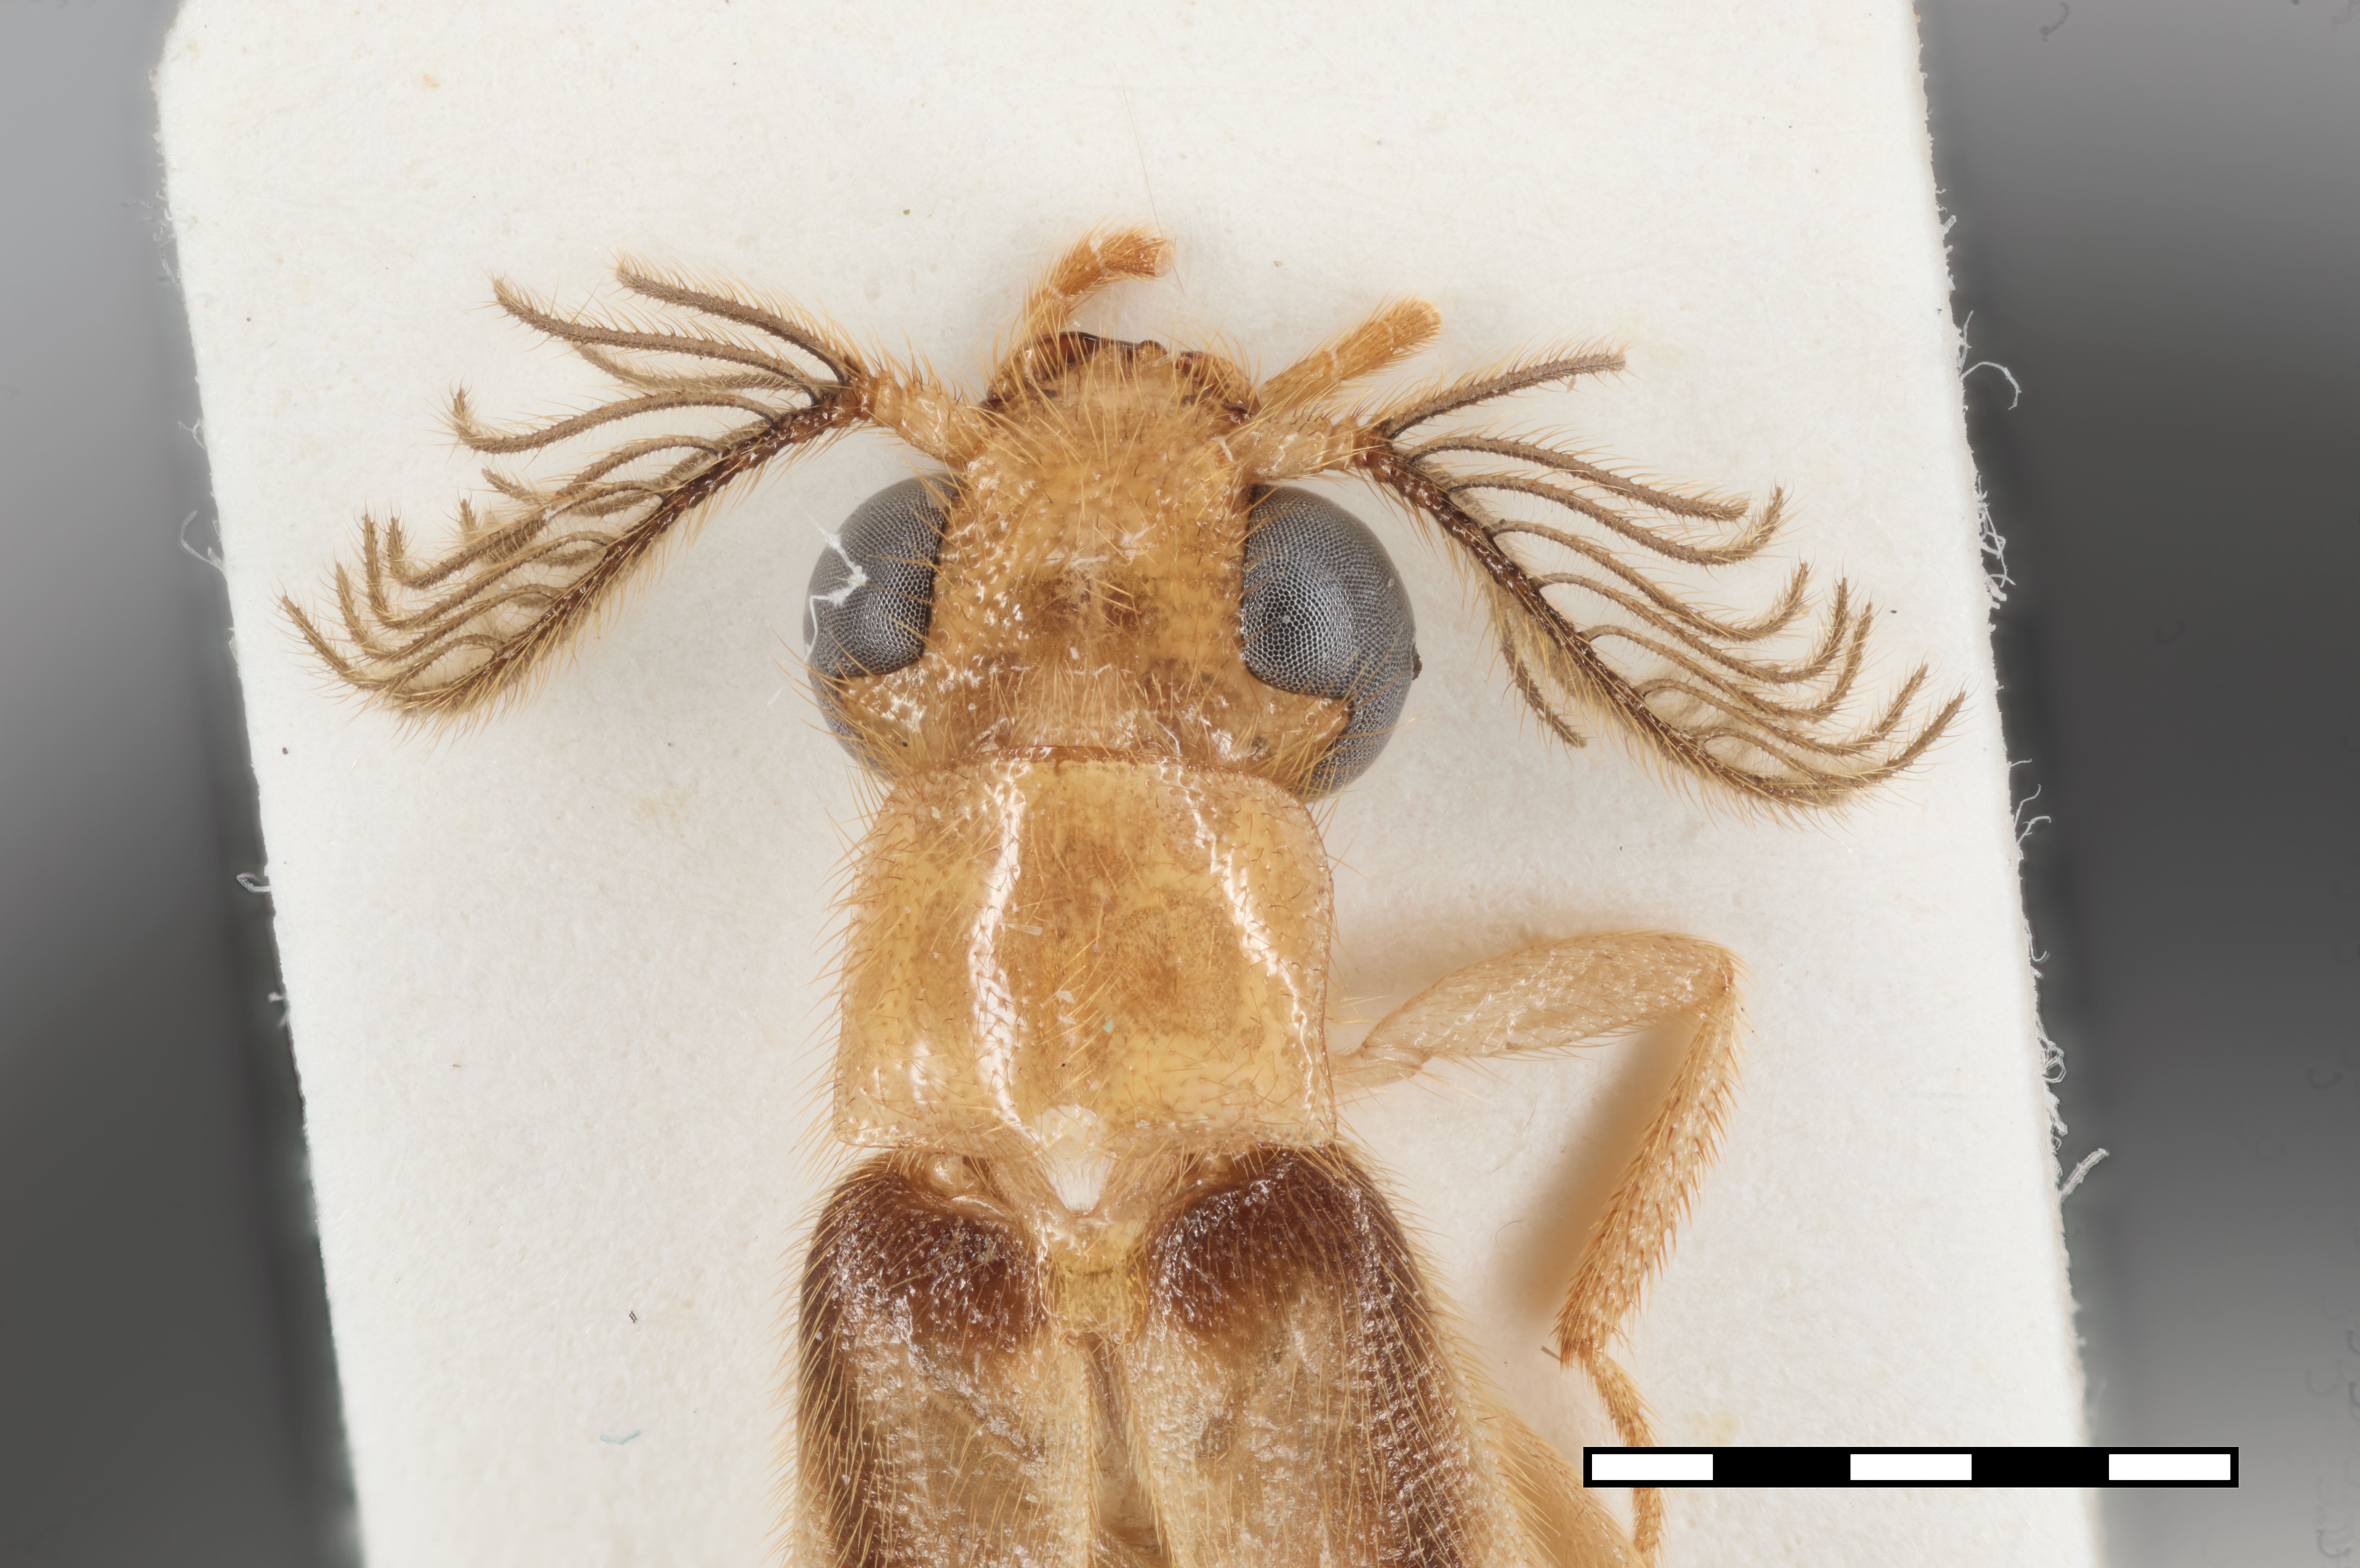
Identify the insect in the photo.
Spangleriella vittata
